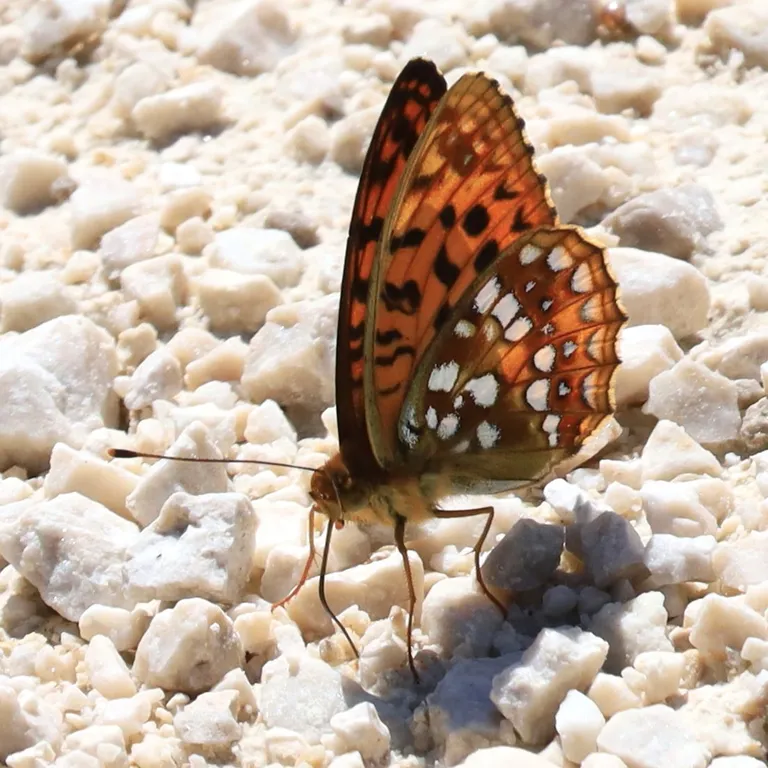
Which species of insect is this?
Fabriciana adippe
